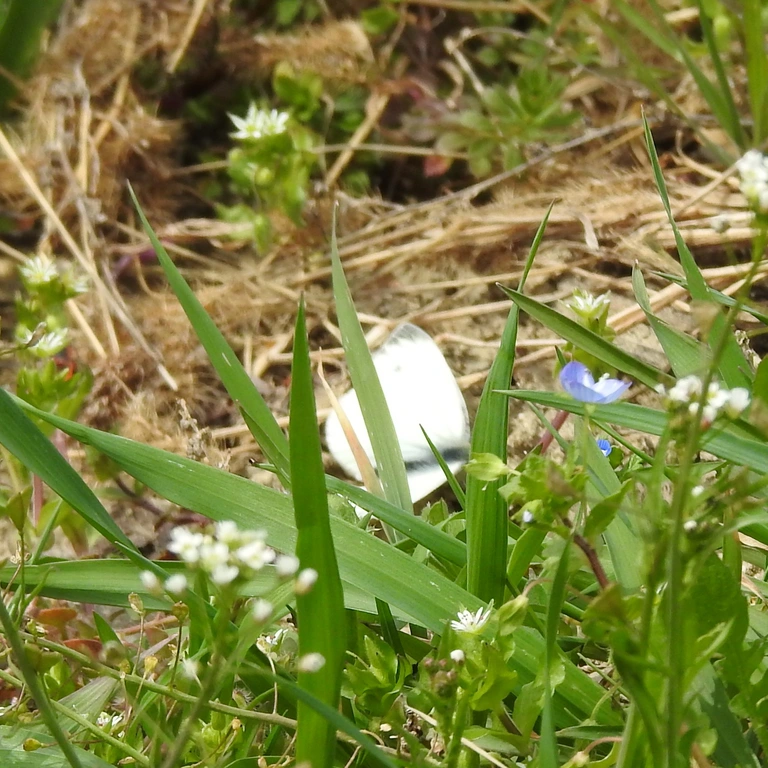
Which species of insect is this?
Pieris napi
